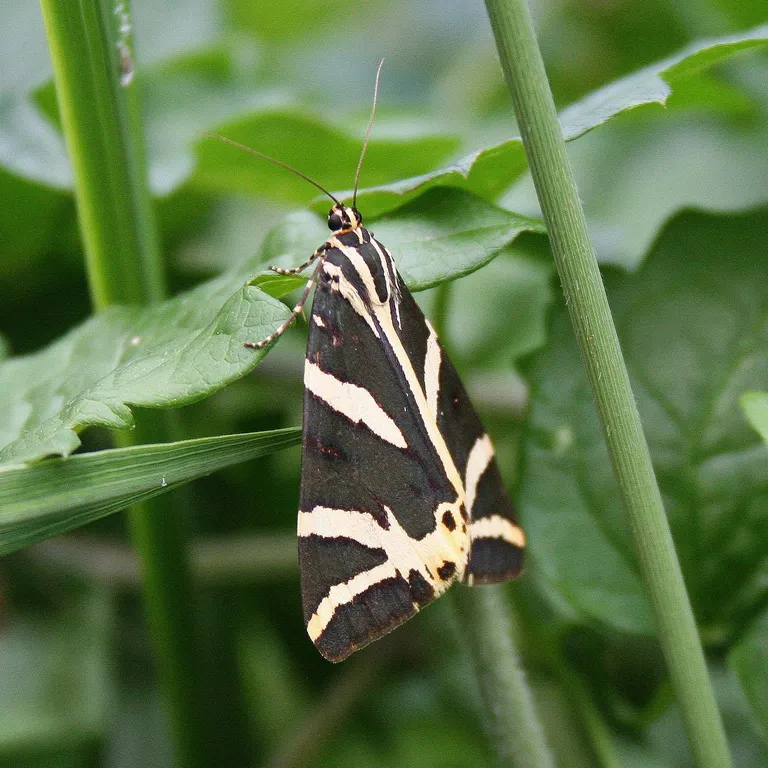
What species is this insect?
Euplagia quadripunctaria
